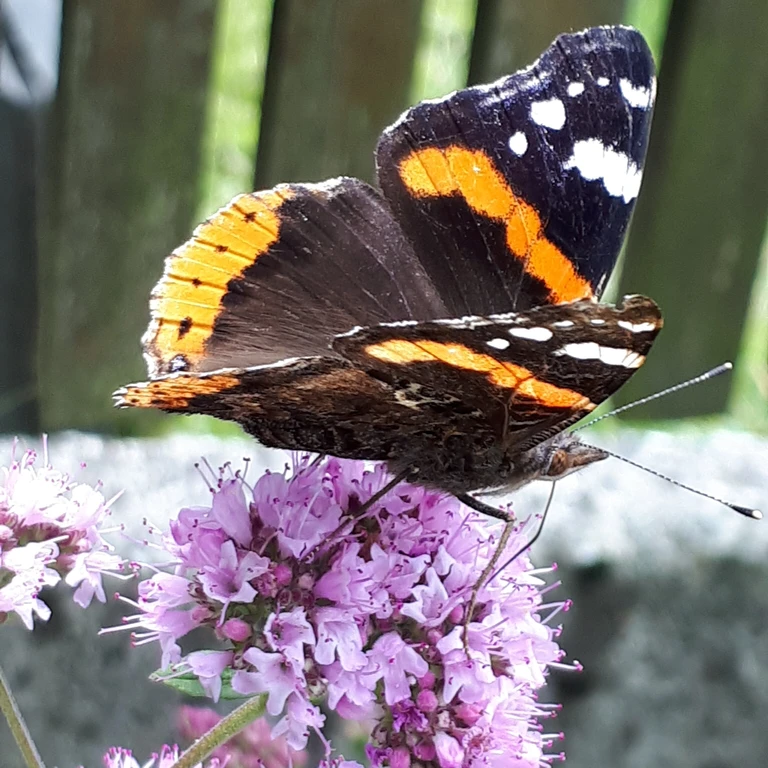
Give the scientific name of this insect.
Vanessa atalanta
